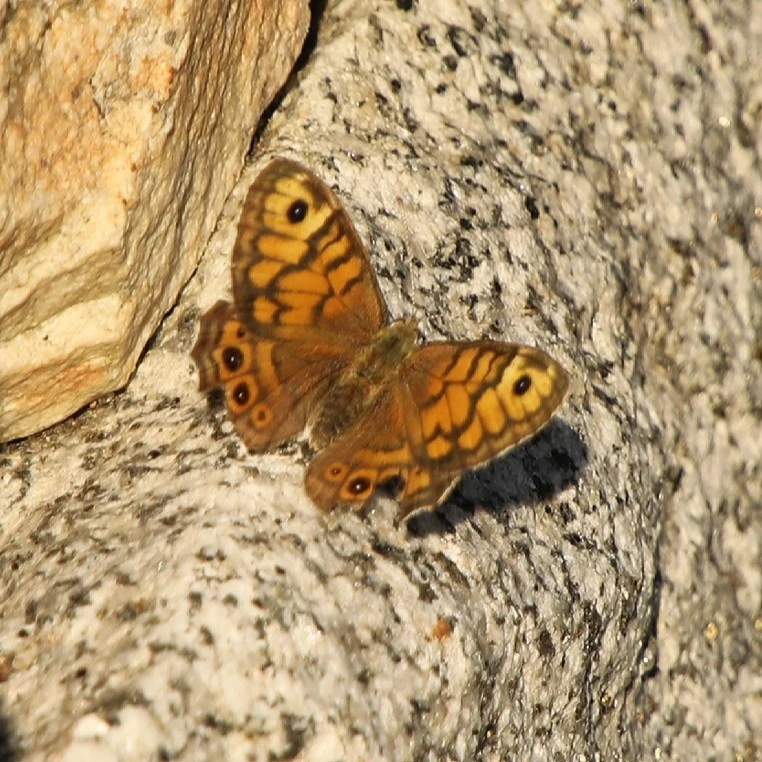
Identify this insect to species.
Lasiommata megera (also Pararge megera)
